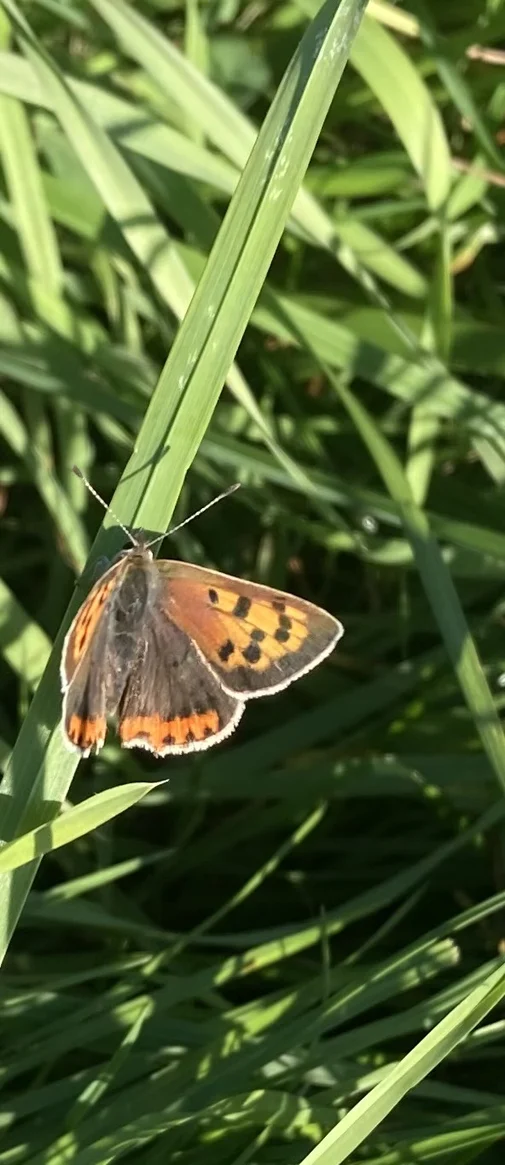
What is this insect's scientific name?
Lycaena phlaeas
